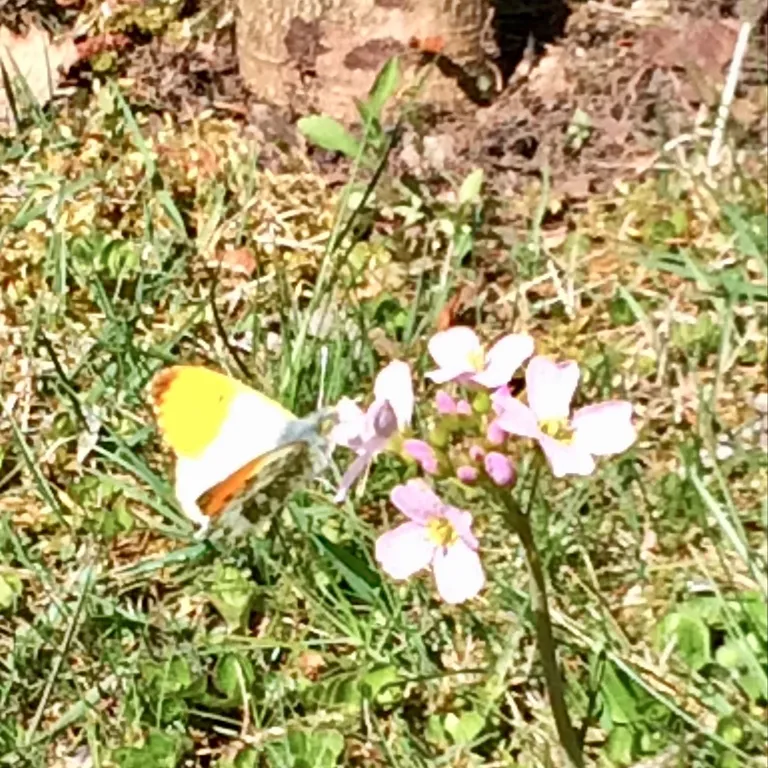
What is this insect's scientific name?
Anthocharis cardamines
